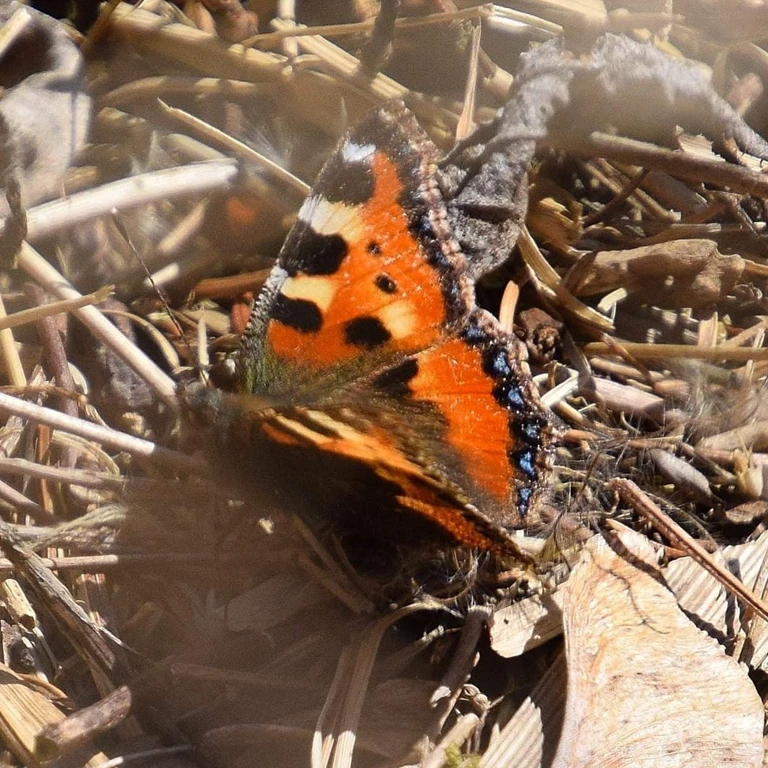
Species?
Aglais urticae
